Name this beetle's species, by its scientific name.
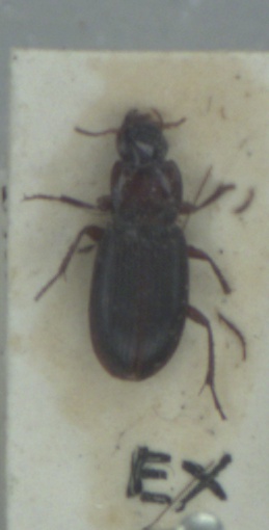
Platyderus depressus
